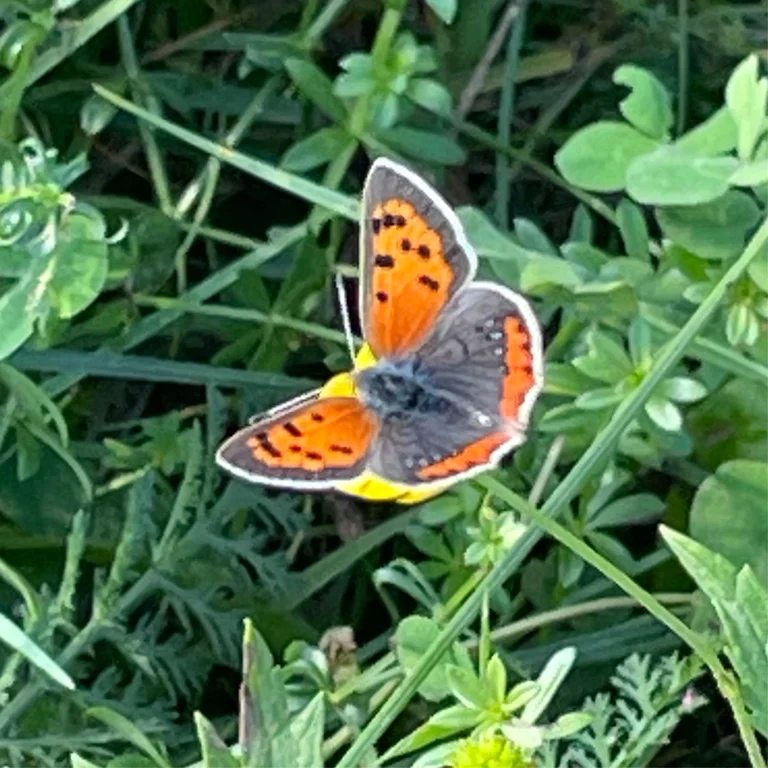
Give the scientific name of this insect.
Lycaena phlaeas
